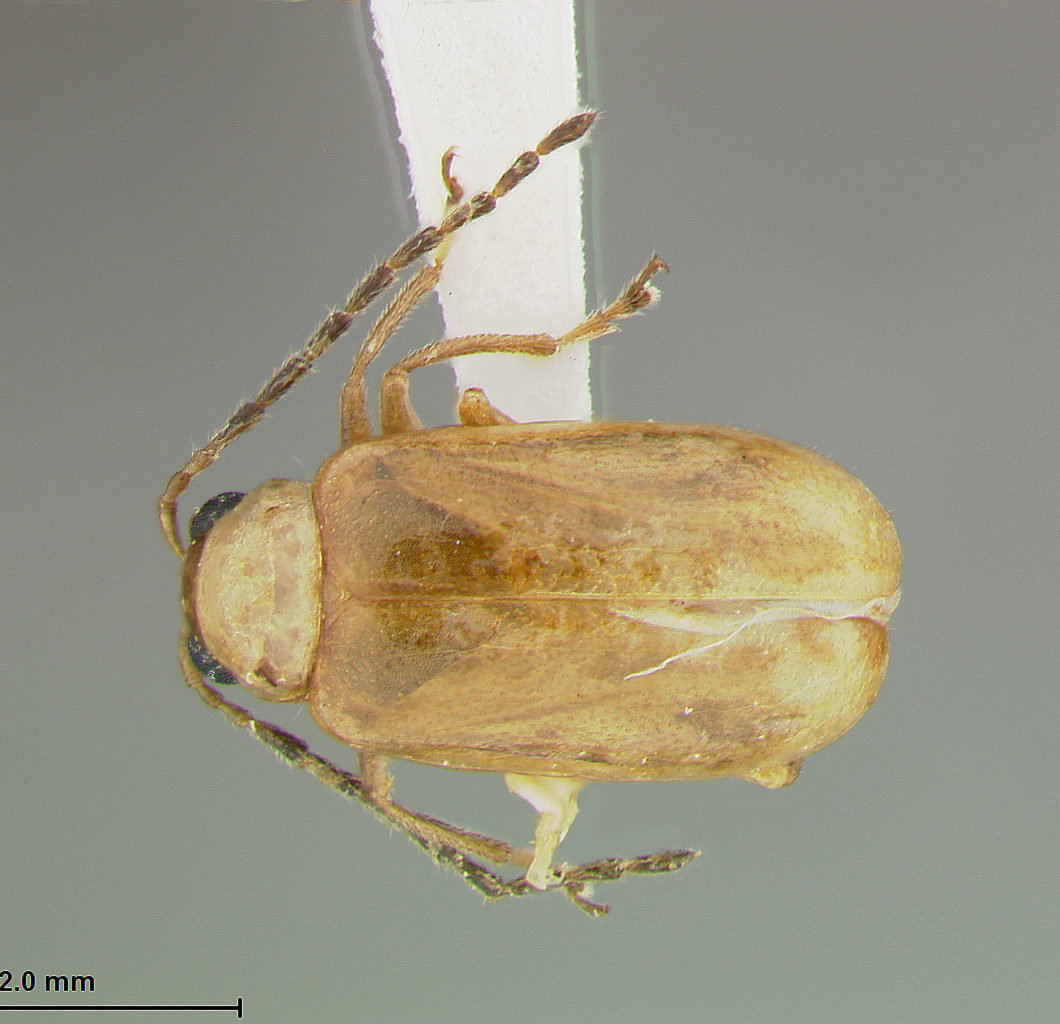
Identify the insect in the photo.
Luperodes pallidulus
